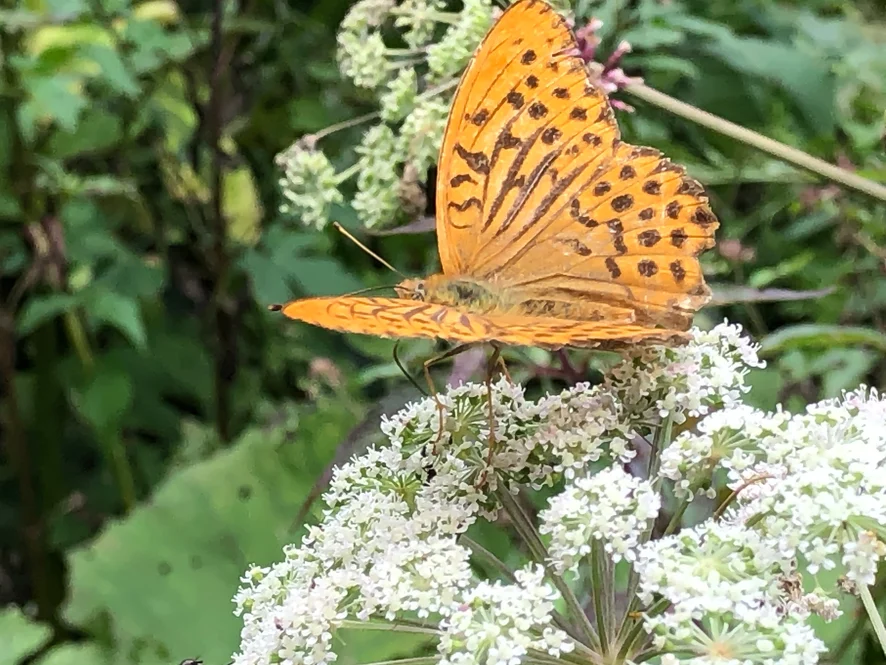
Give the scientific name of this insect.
Argynnis paphia
